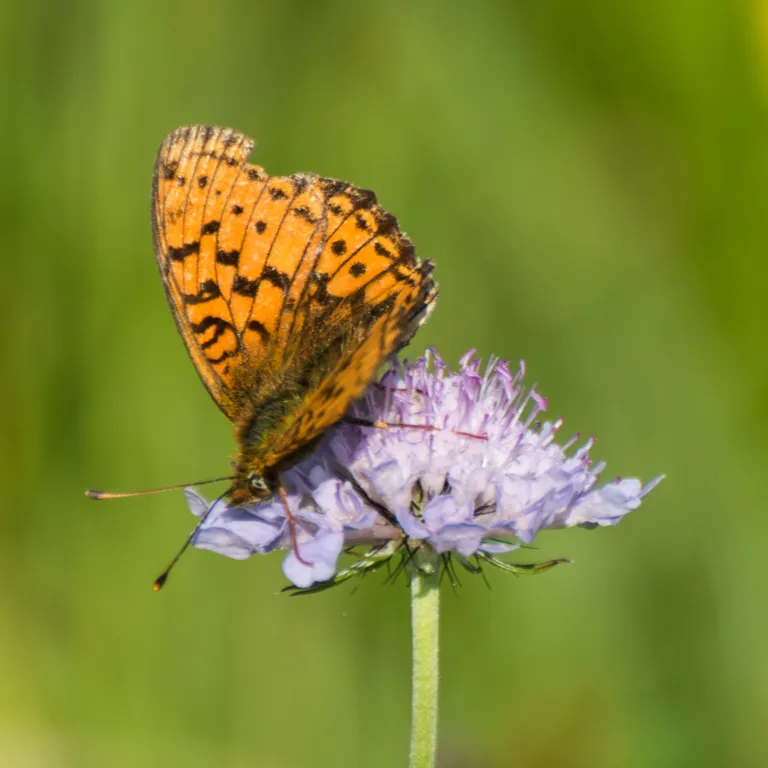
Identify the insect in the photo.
Brenthis ino
